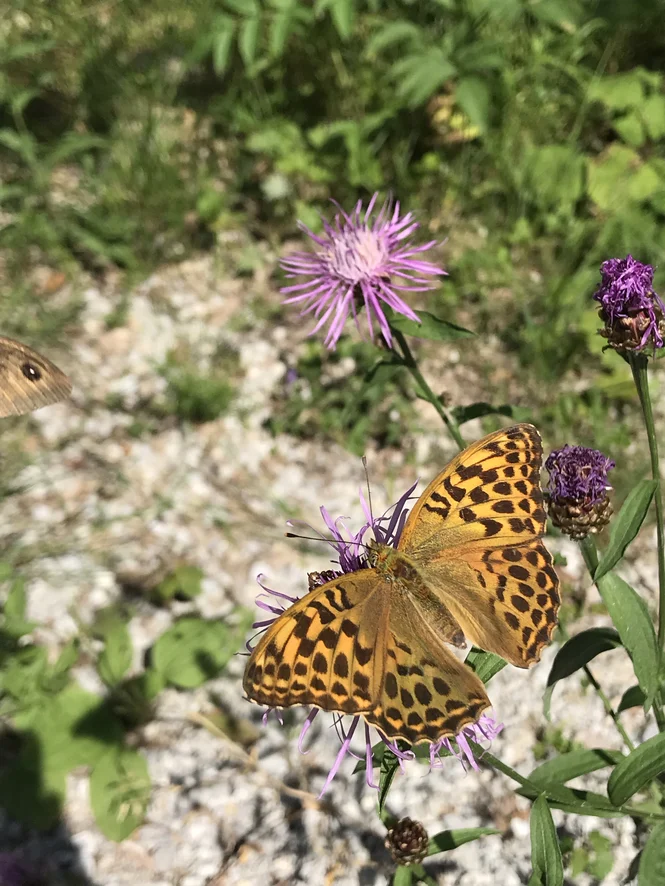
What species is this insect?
Argynnis paphia
